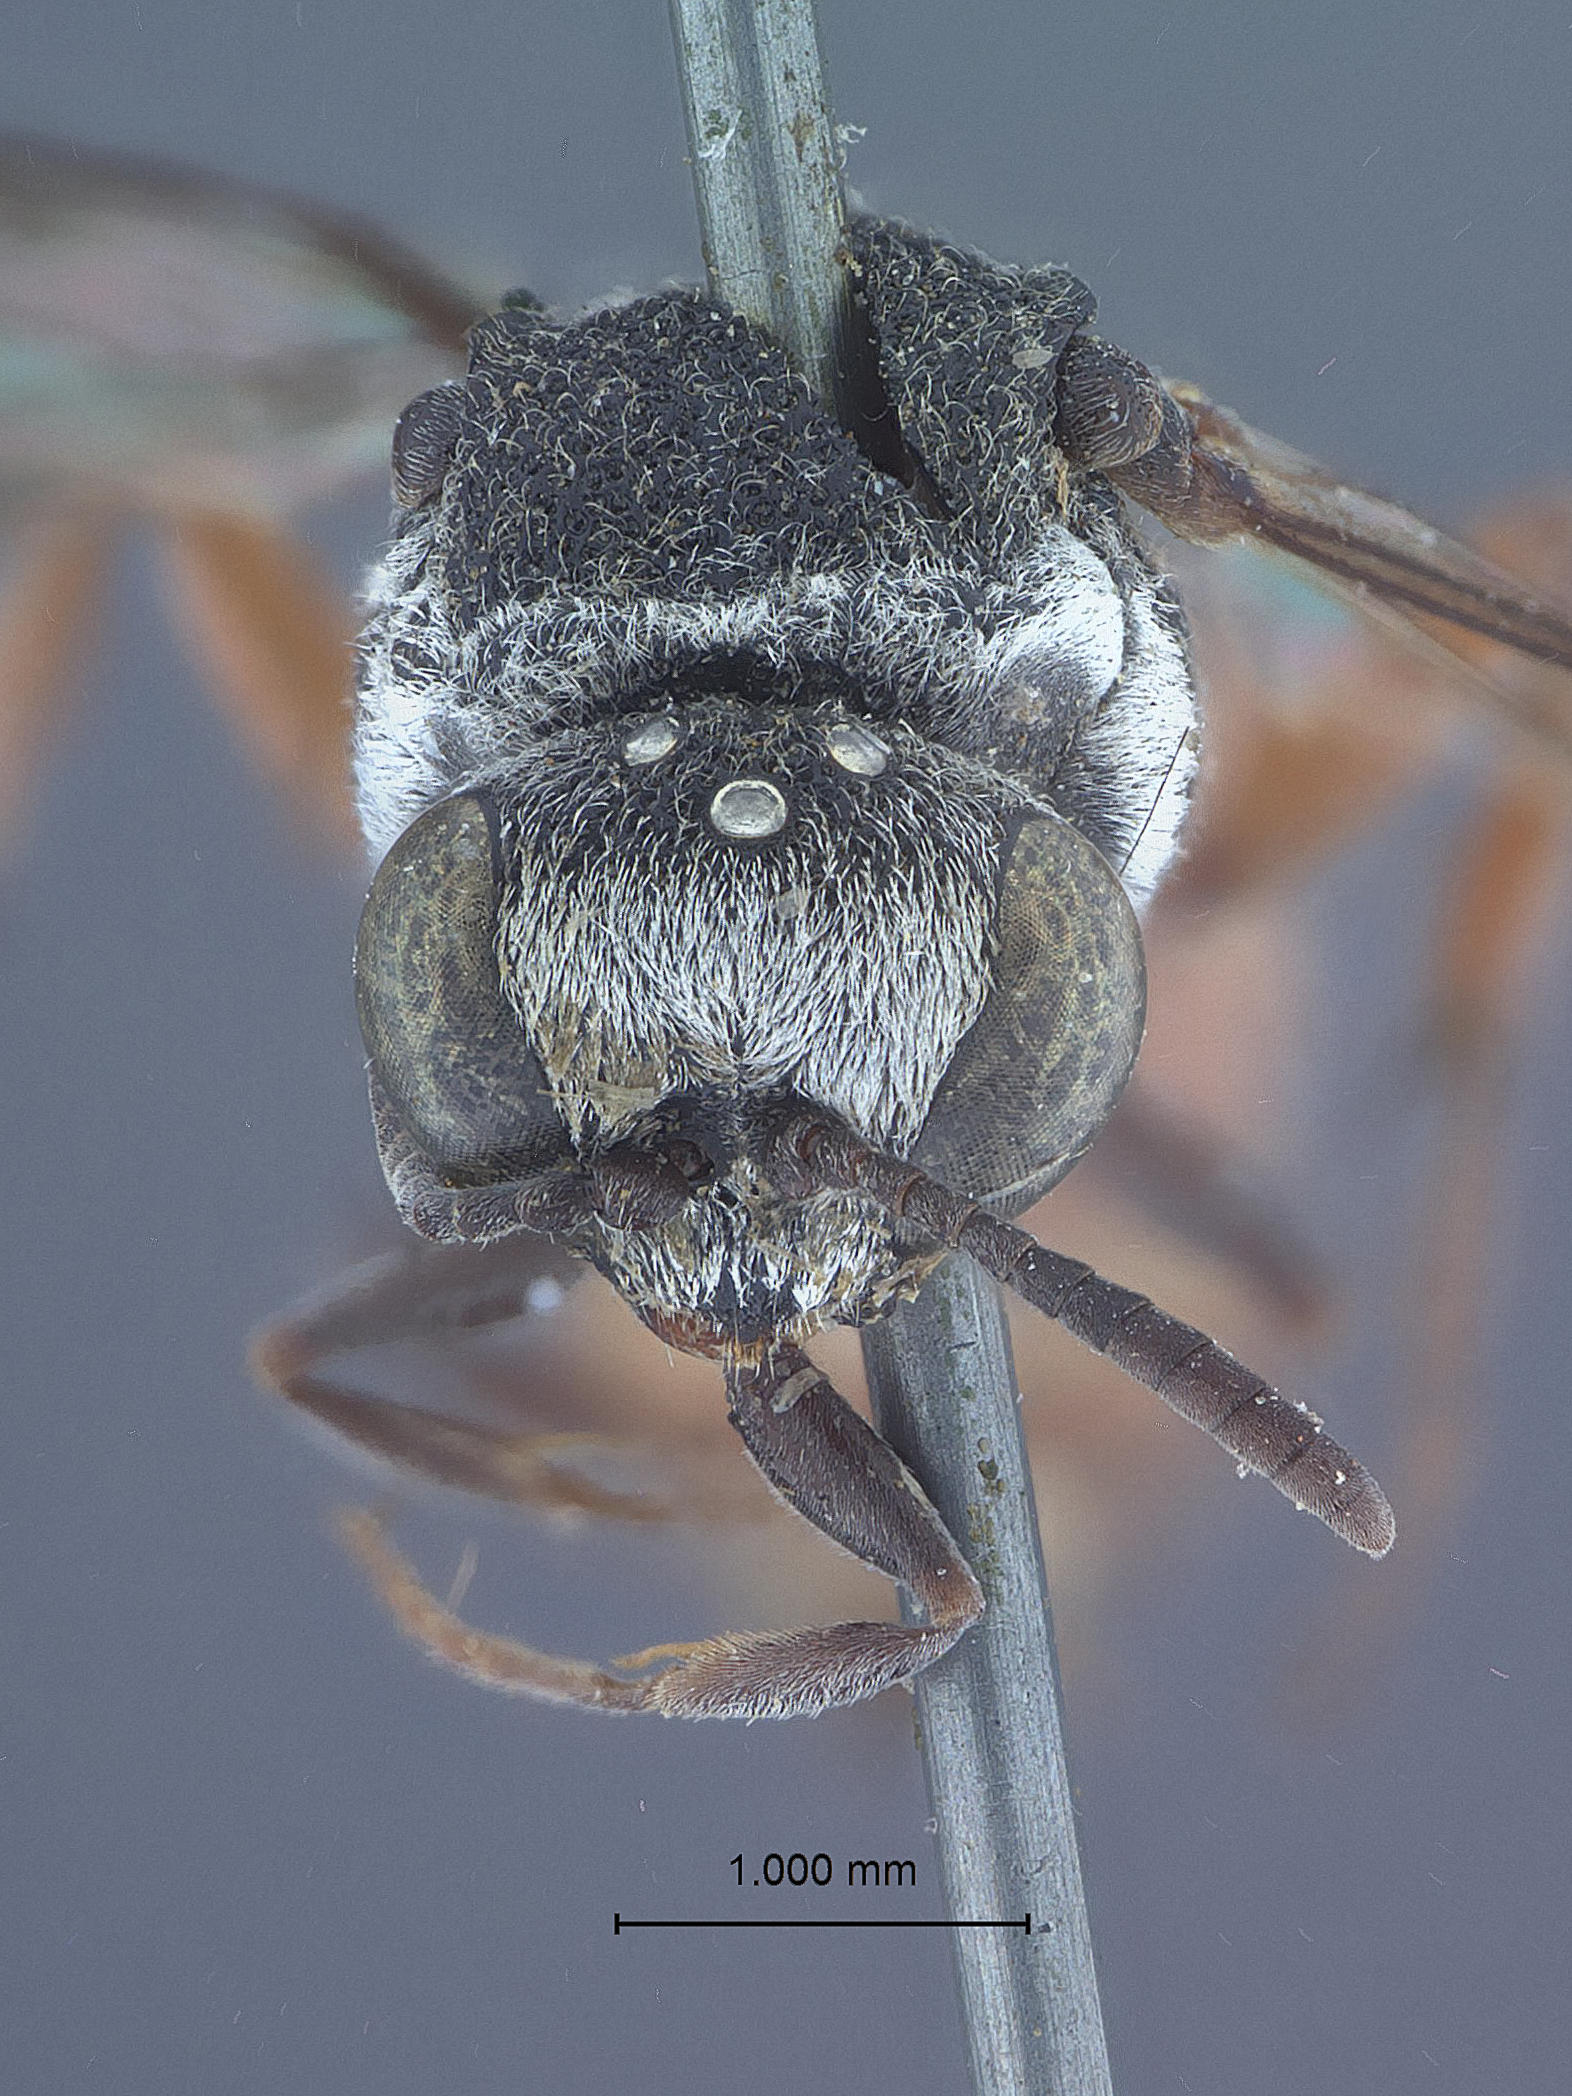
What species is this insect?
Foxia secunda
